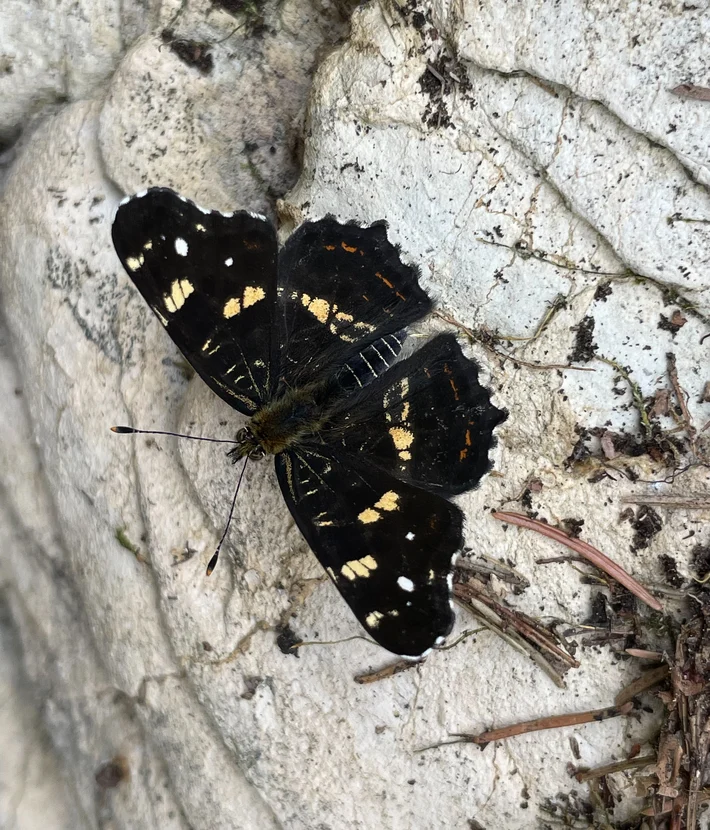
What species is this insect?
Araschnia levana
